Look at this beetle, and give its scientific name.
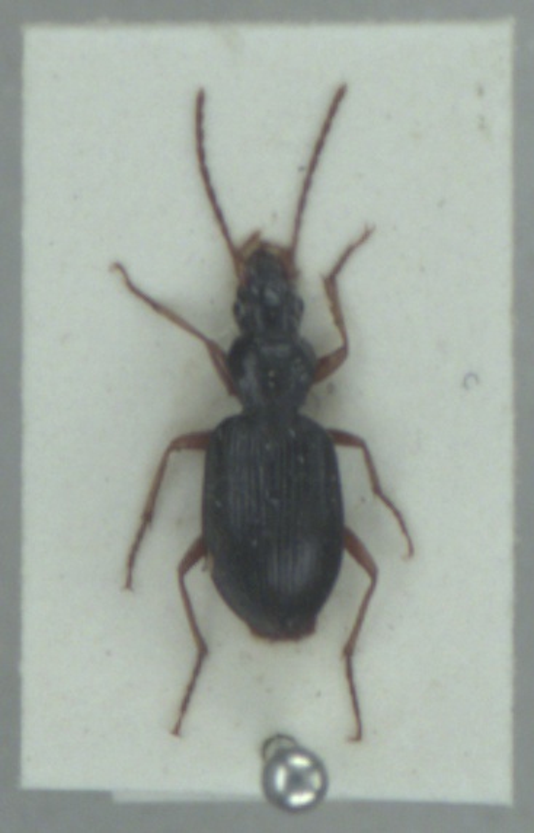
Paranchus albipes
